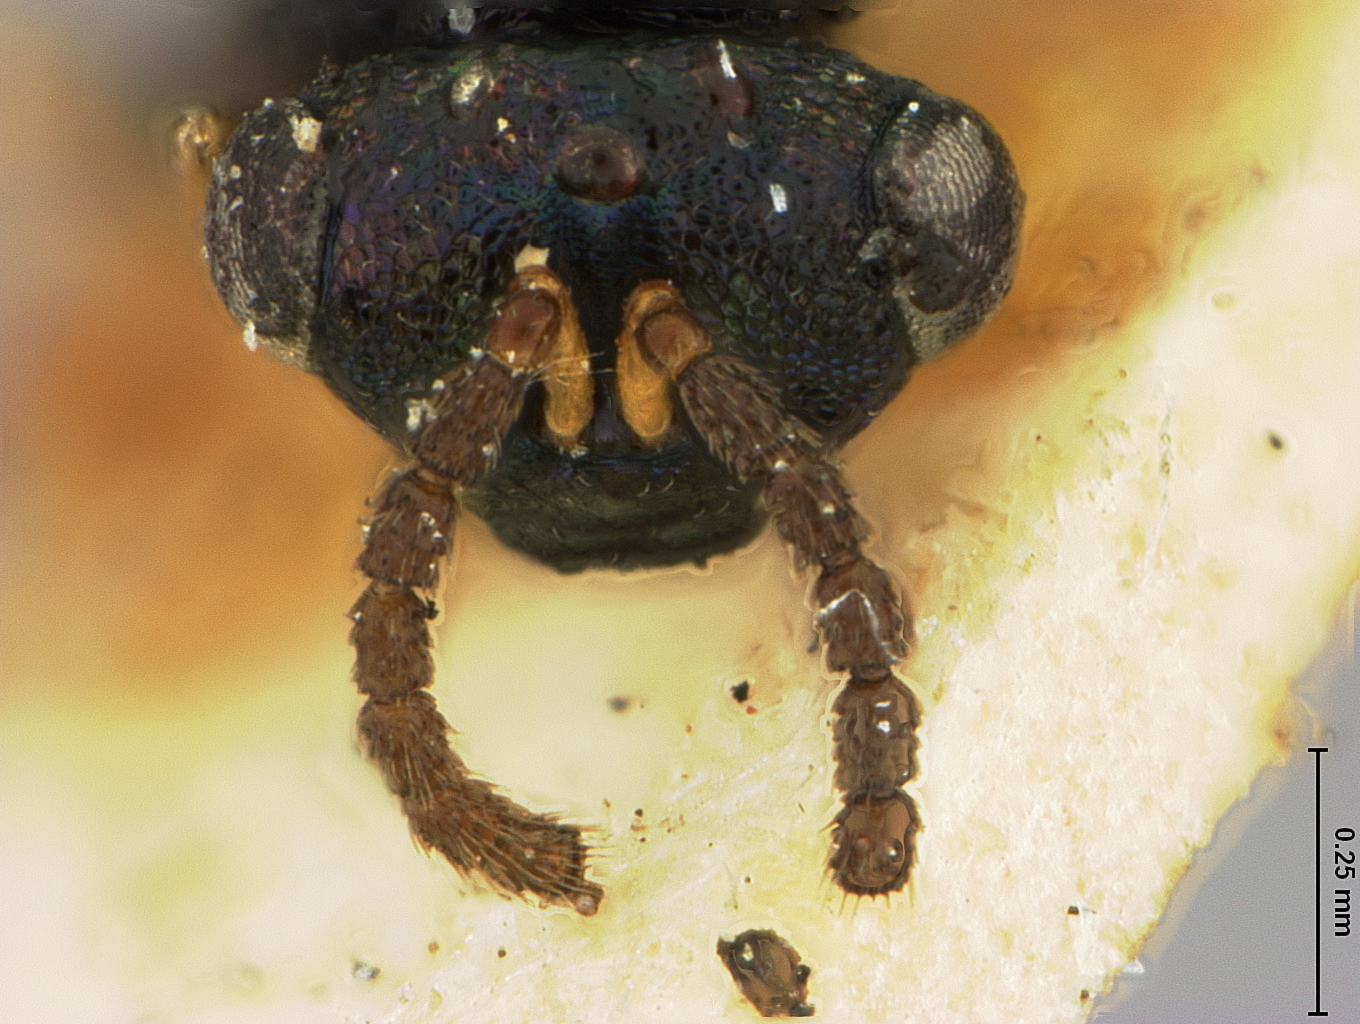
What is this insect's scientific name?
Orasema minuta
